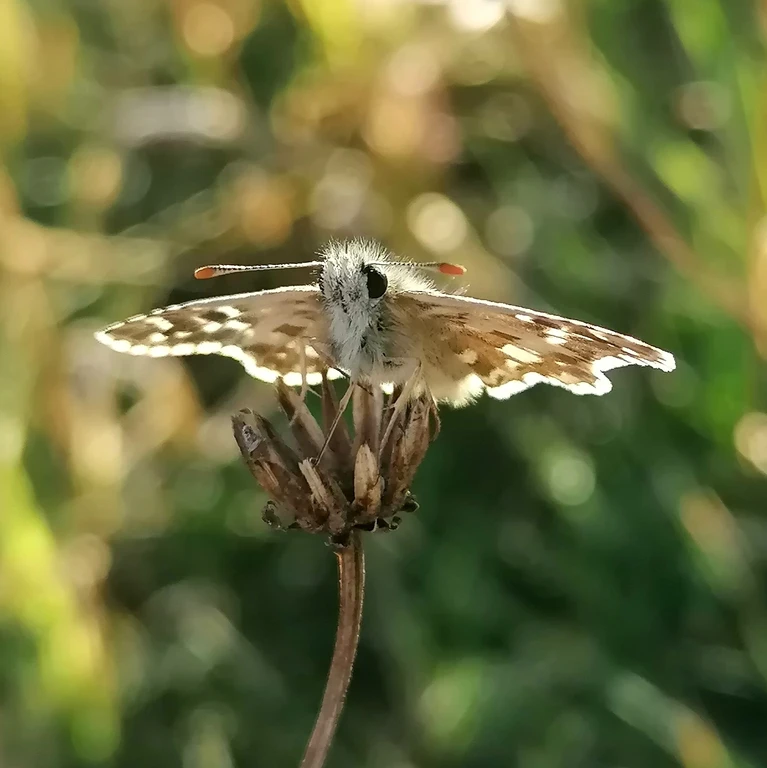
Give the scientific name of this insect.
Pyrgus armoricanus
